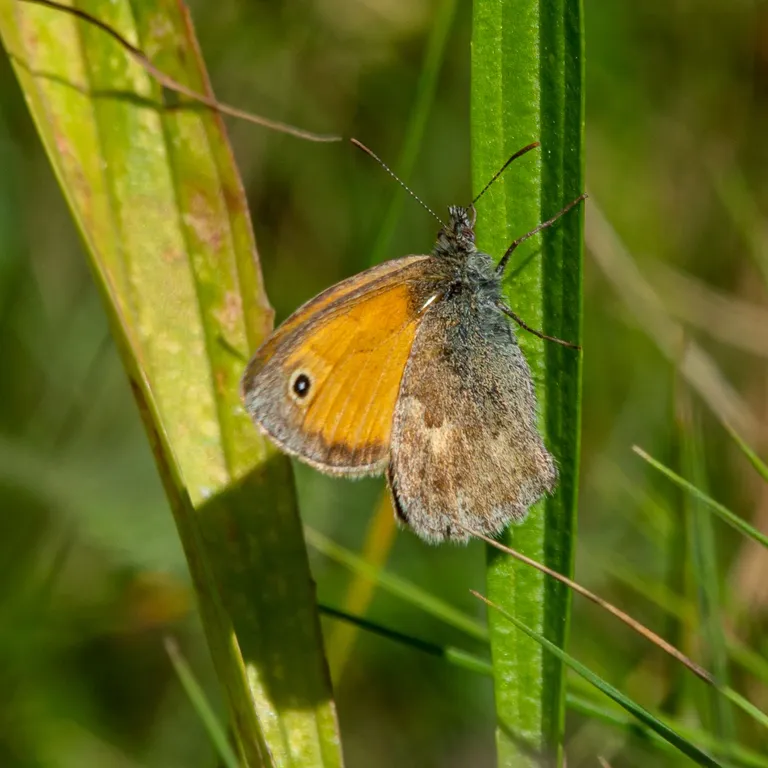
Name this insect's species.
Coenonympha pamphilus
